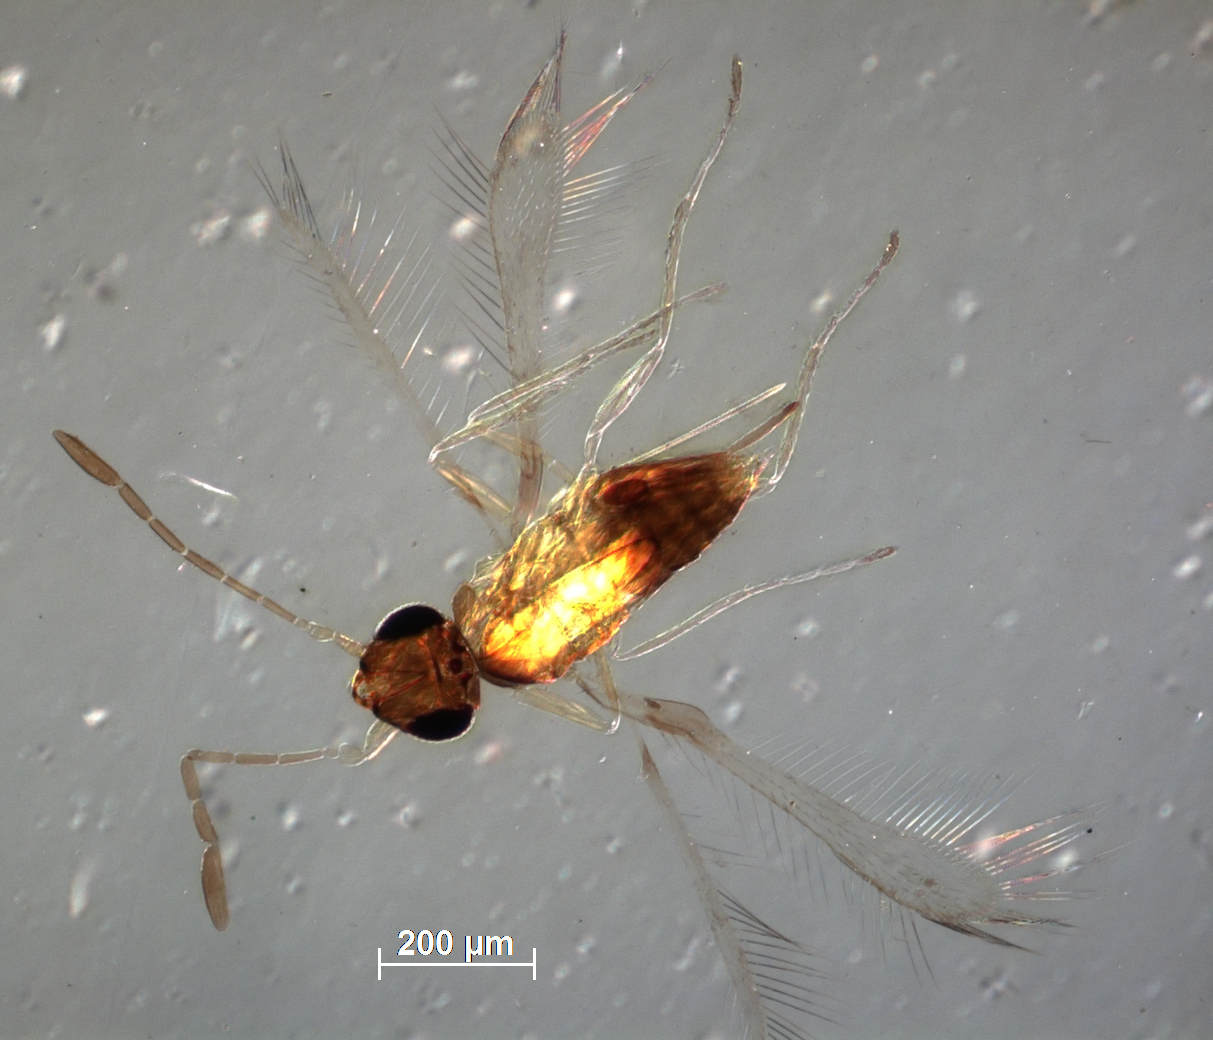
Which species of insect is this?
Anagrus giraulti
